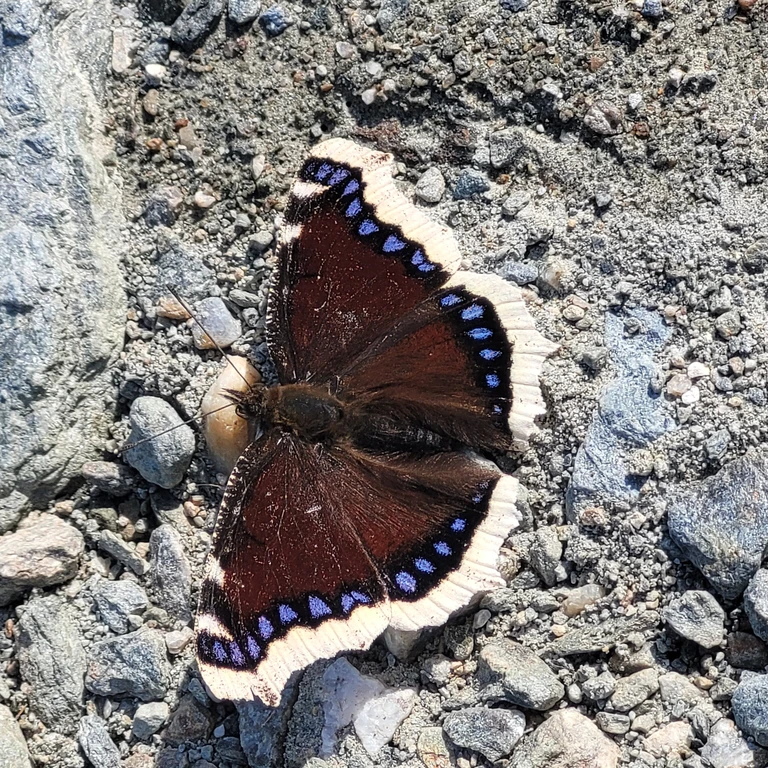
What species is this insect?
Nymphalis antiopa
